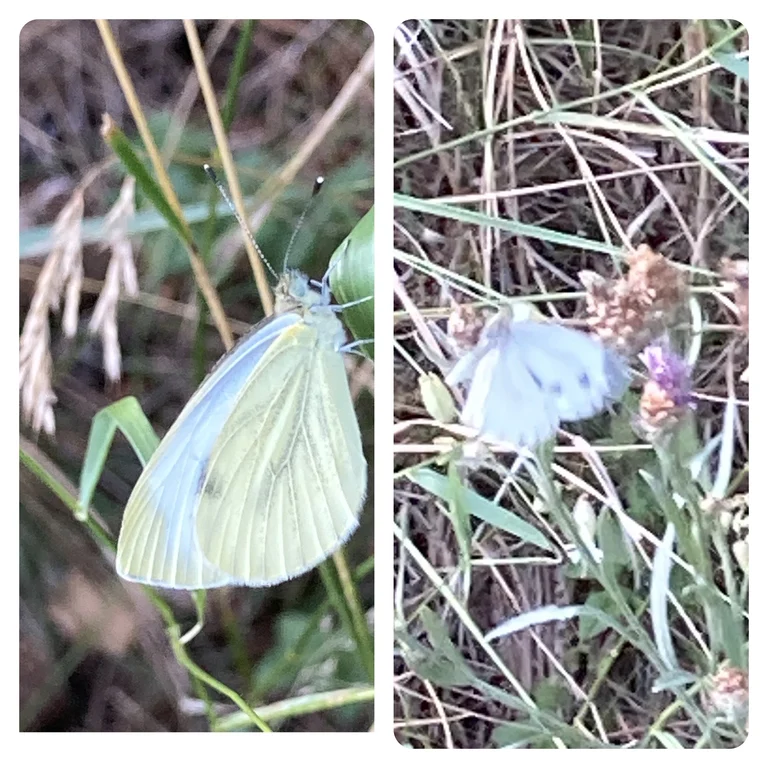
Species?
Pieris napi
